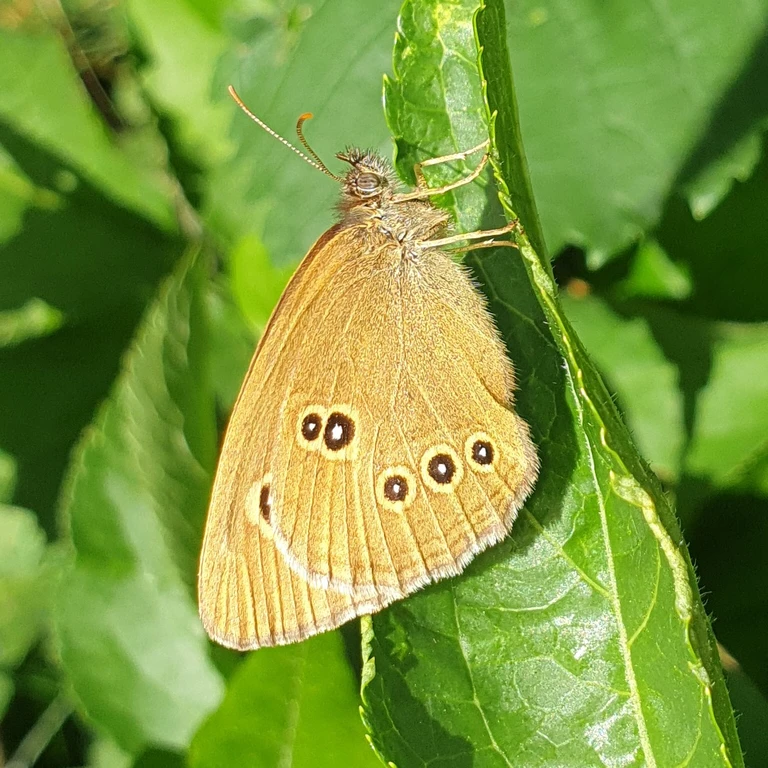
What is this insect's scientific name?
Aphantopus hyperantus
